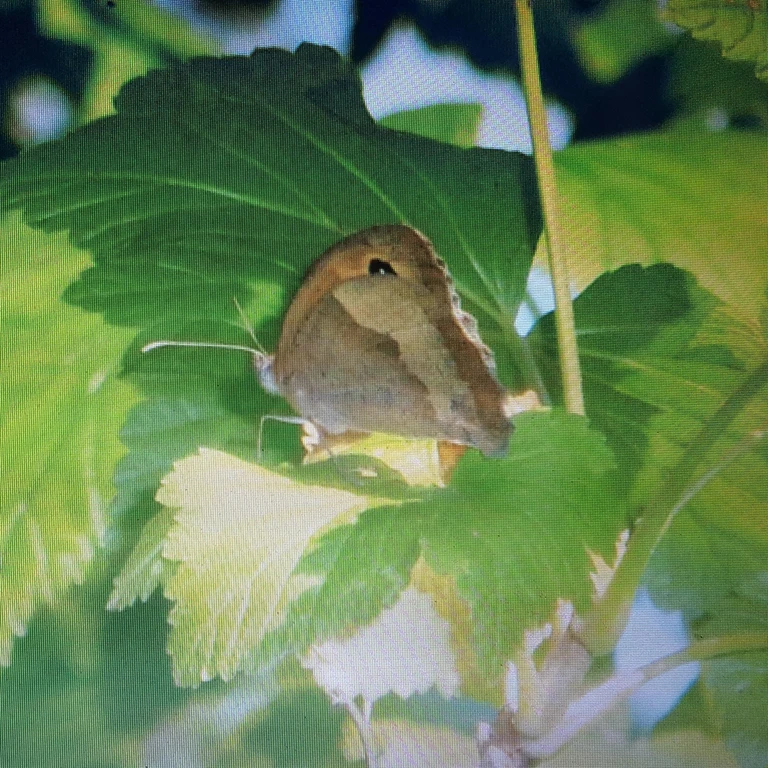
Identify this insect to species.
Maniola jurtina
